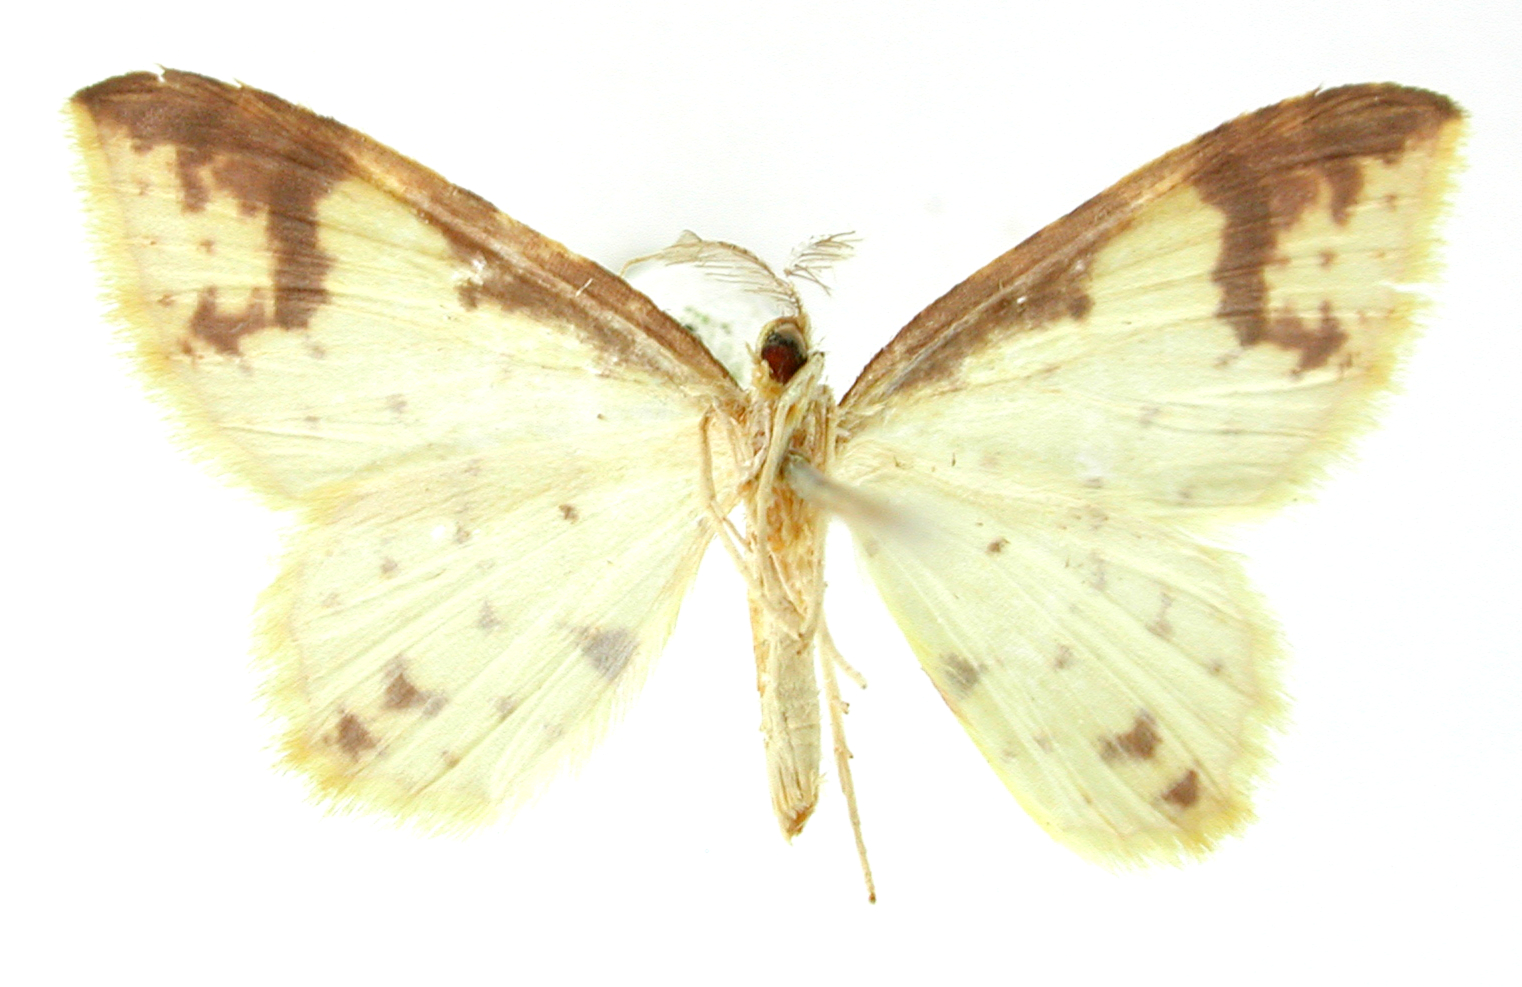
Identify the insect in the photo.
Cambogia cinyras
